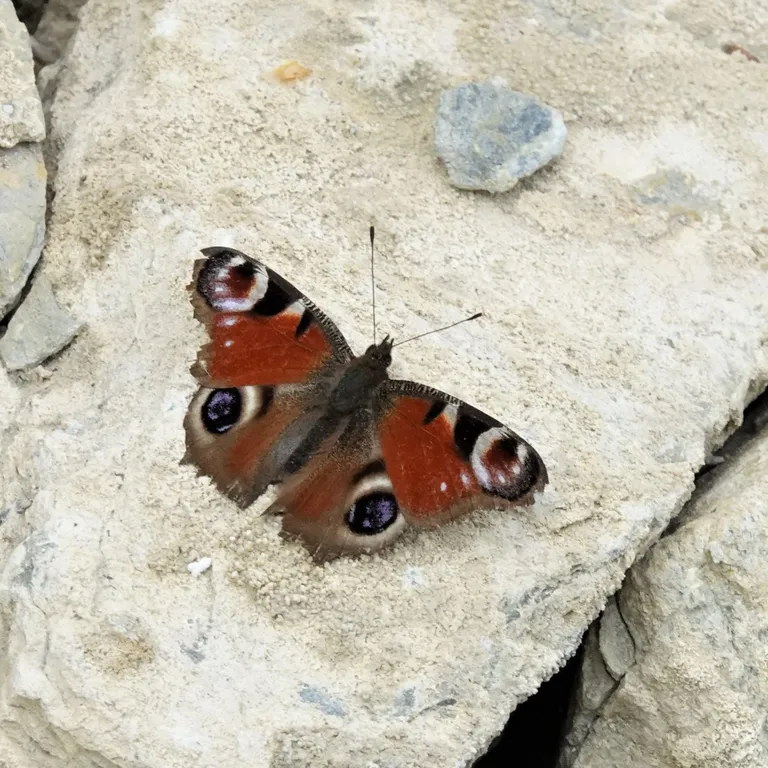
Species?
Aglais io
